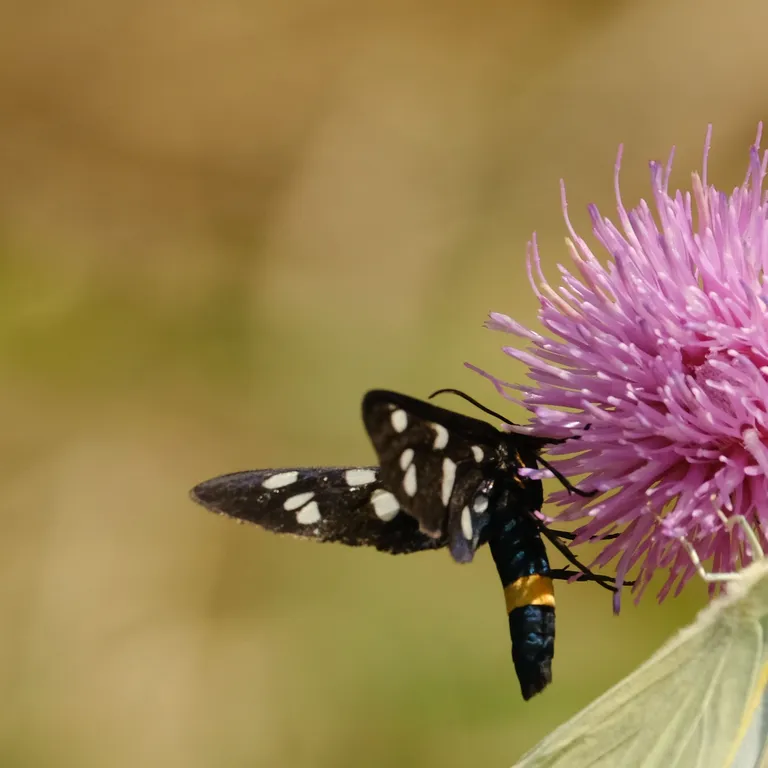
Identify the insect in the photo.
Amata phegea
